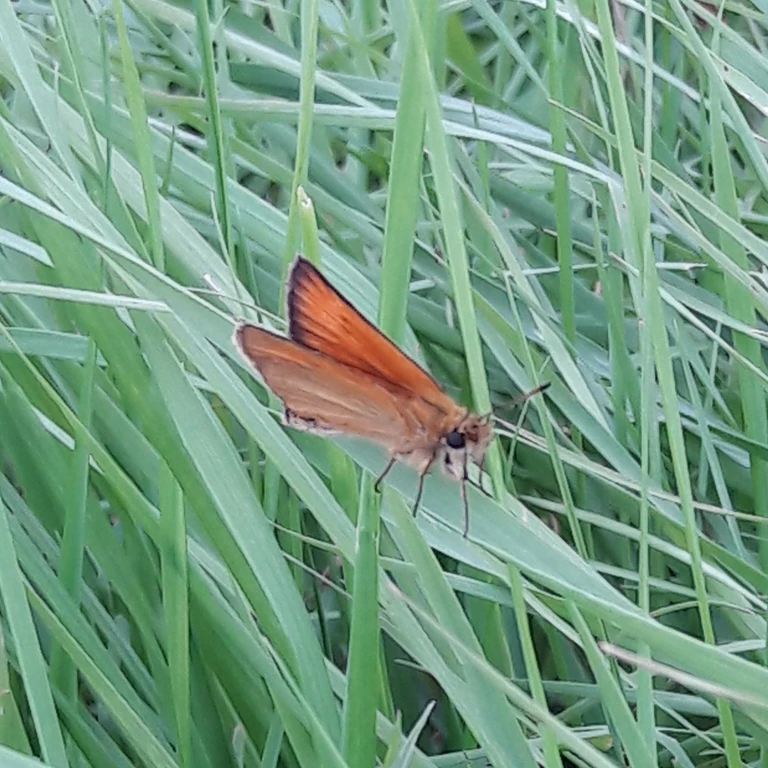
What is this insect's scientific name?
Thymelicus lineola
